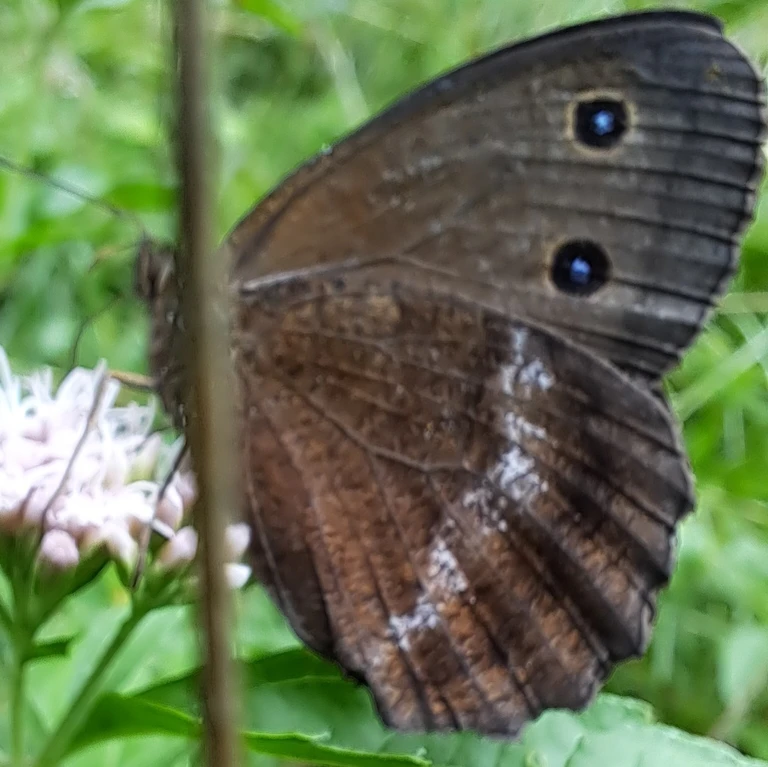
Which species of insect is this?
Minois dryas
